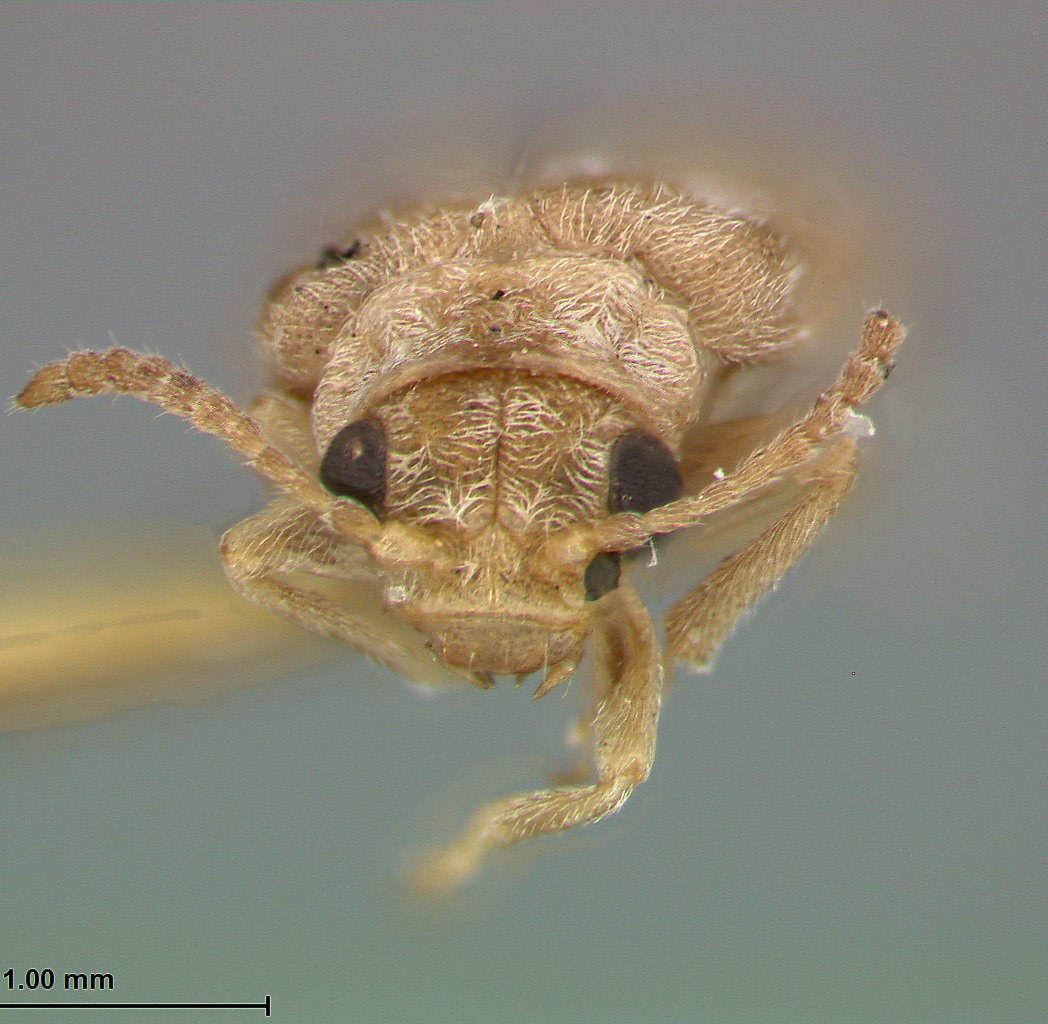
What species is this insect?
Monoxia brisleyi
